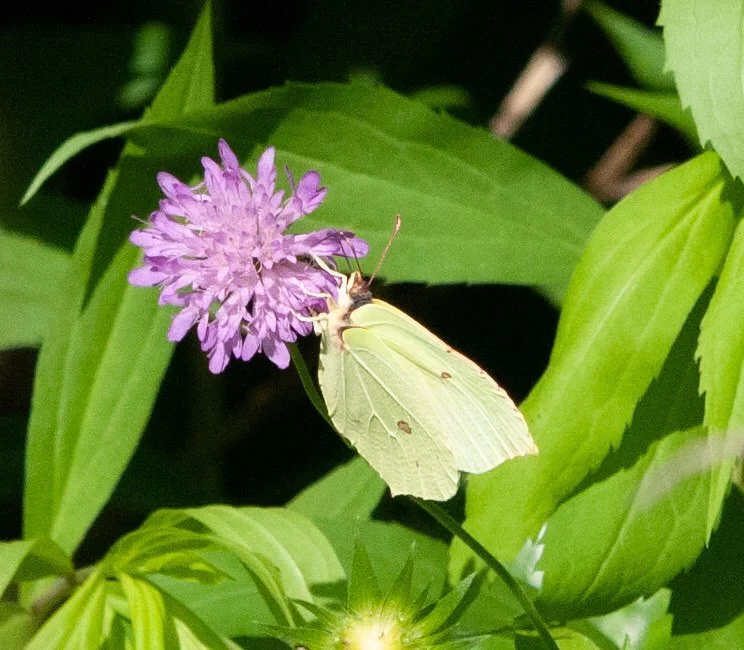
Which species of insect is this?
Gonepteryx rhamni
